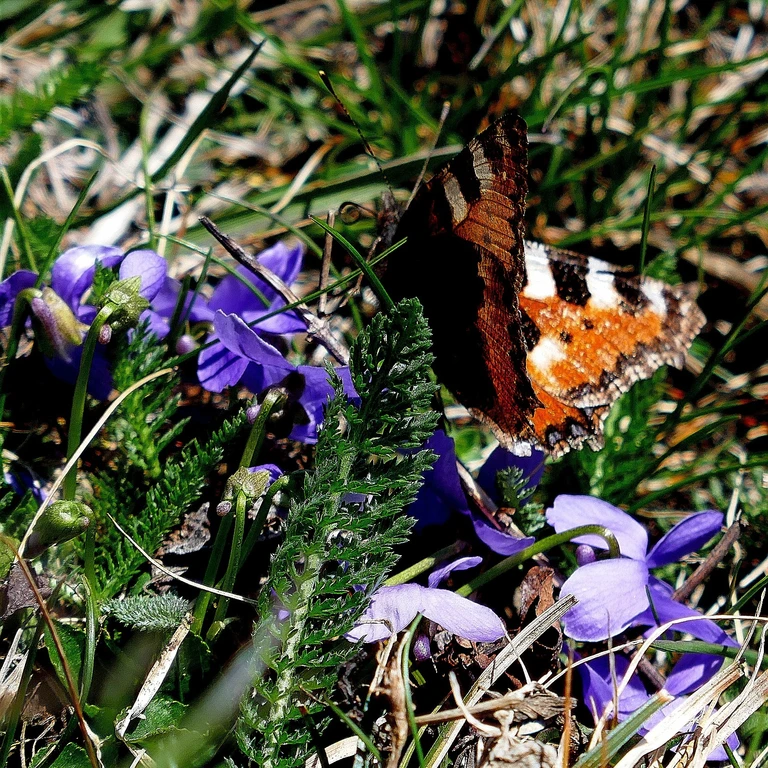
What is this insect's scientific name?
Aglais urticae
